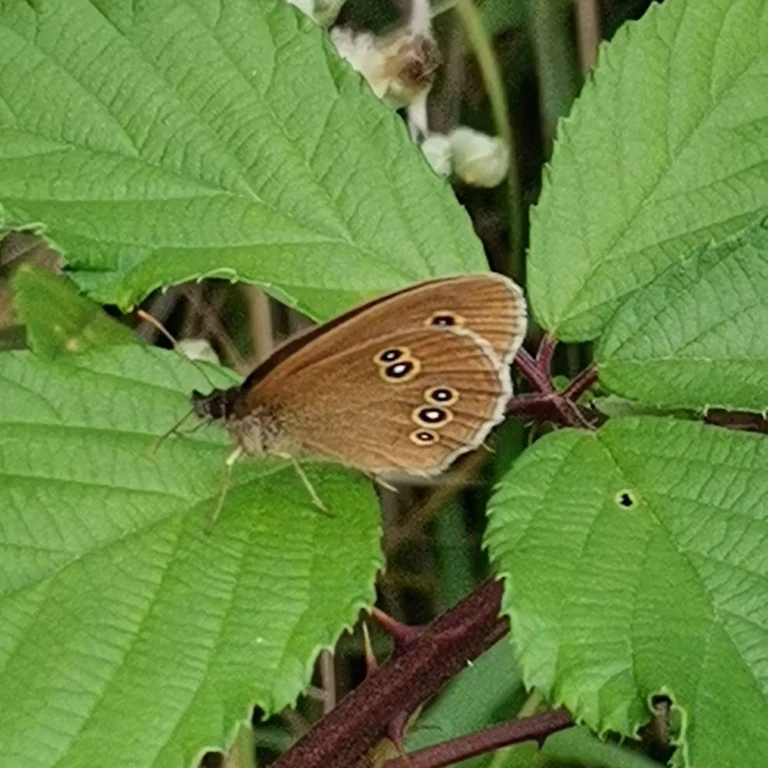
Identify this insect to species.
Aphantopus hyperantus
